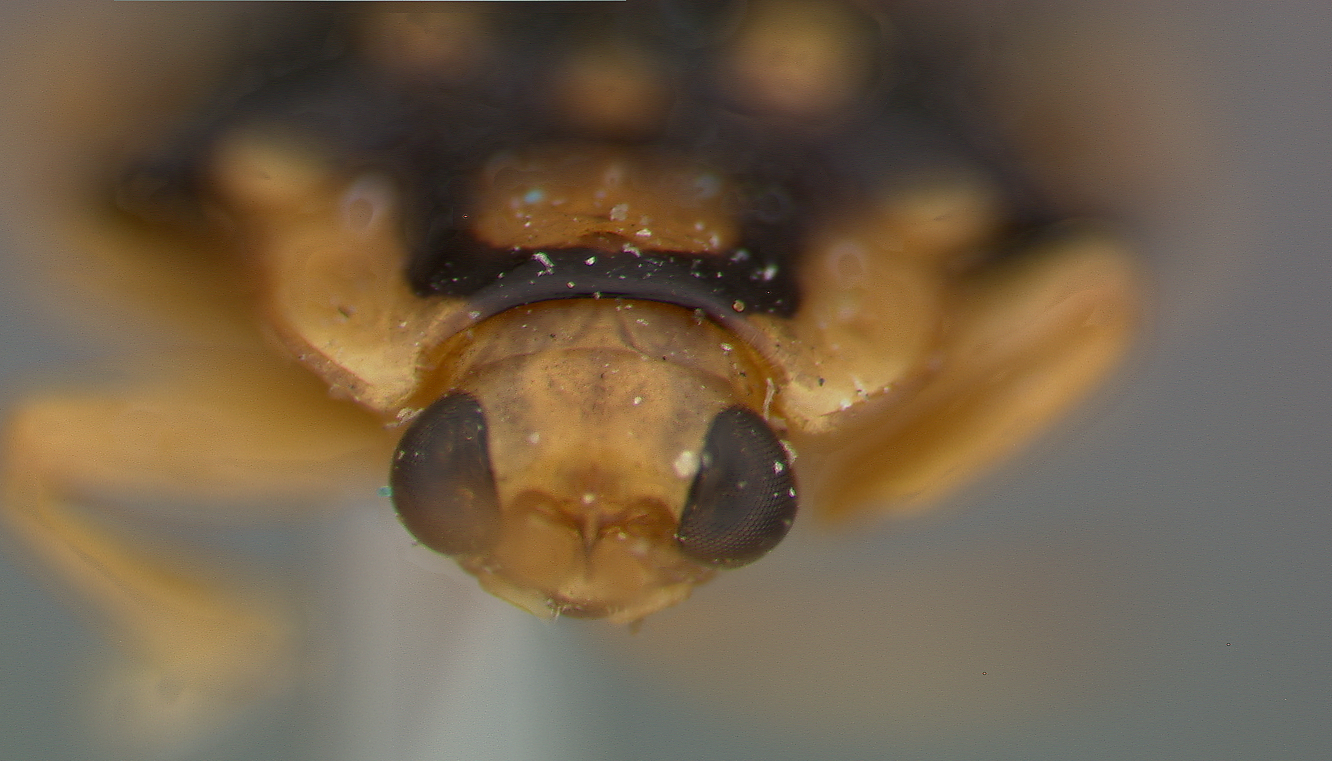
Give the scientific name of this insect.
Demothispa strandi
